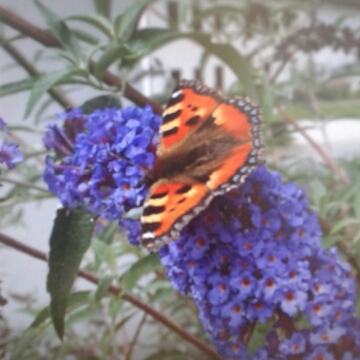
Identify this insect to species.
Aglais urticae
